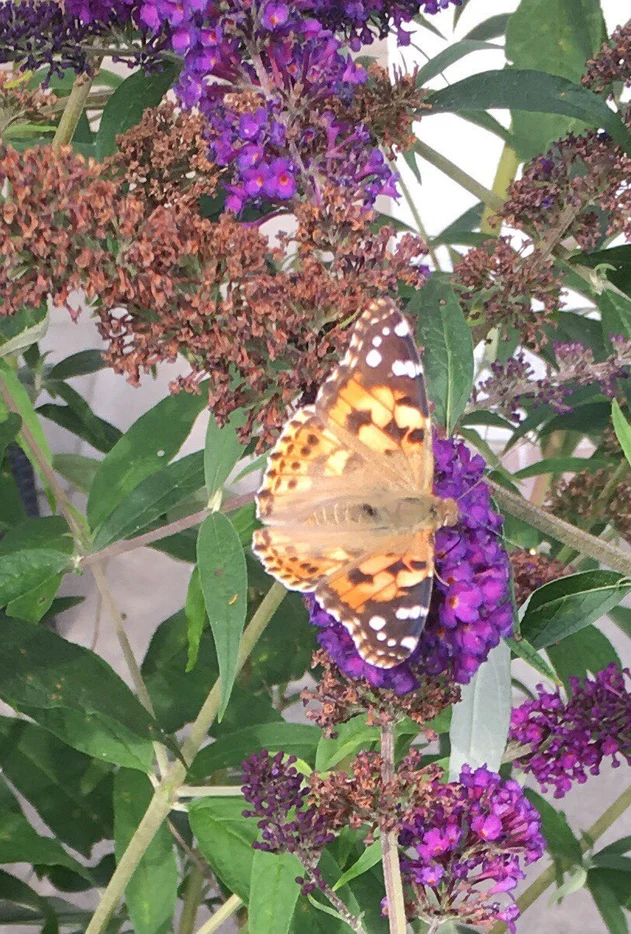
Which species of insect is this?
Vanessa cardui
